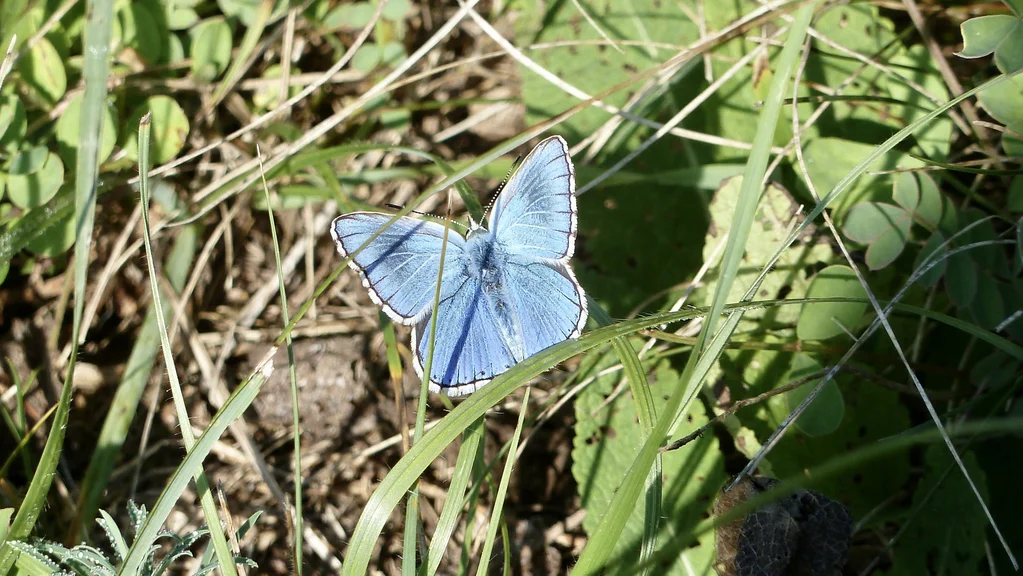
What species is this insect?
Lysandra bellargus
